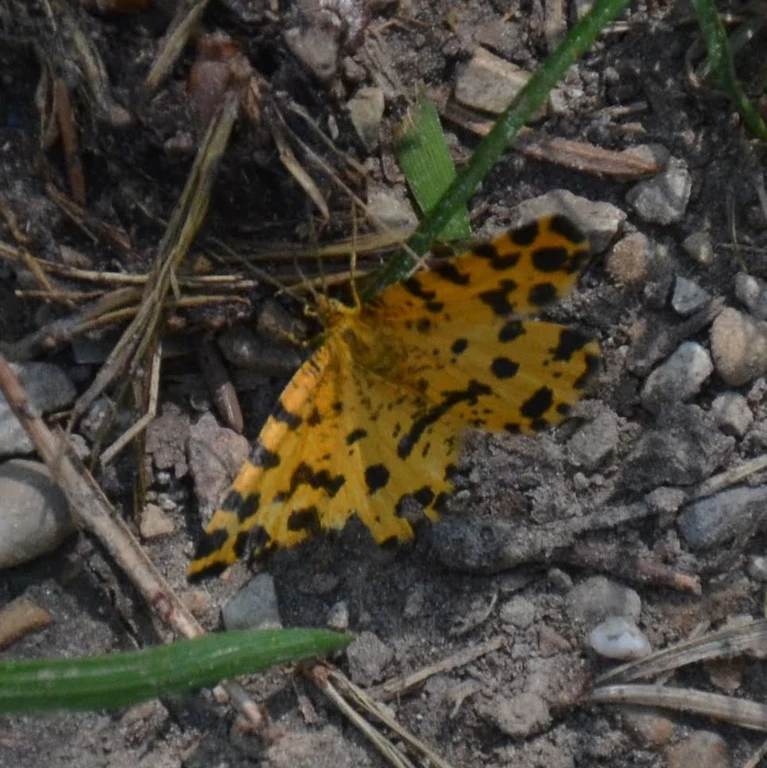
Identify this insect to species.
Pseudopanthera macularia
